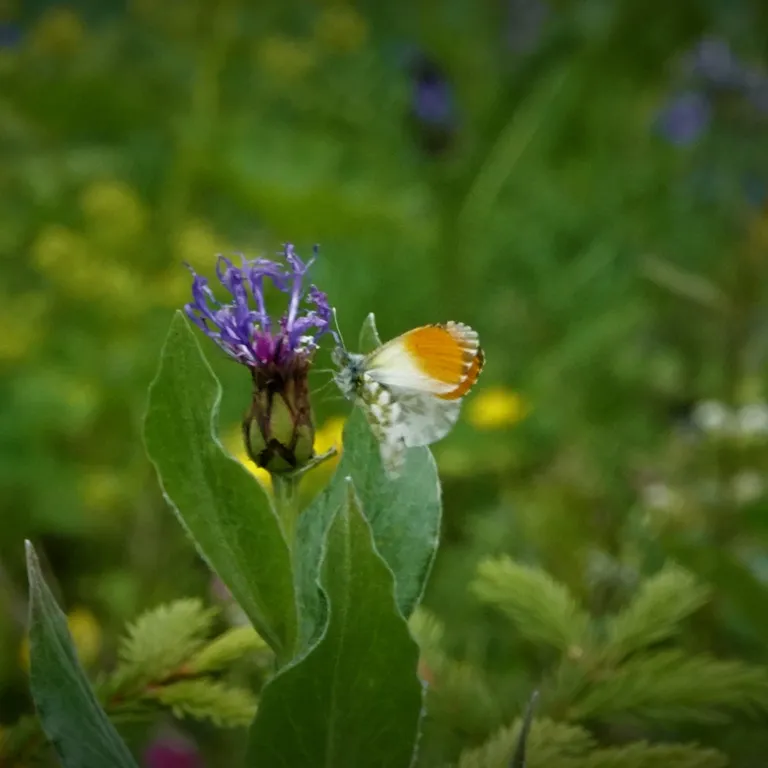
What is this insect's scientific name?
Anthocharis cardamines
